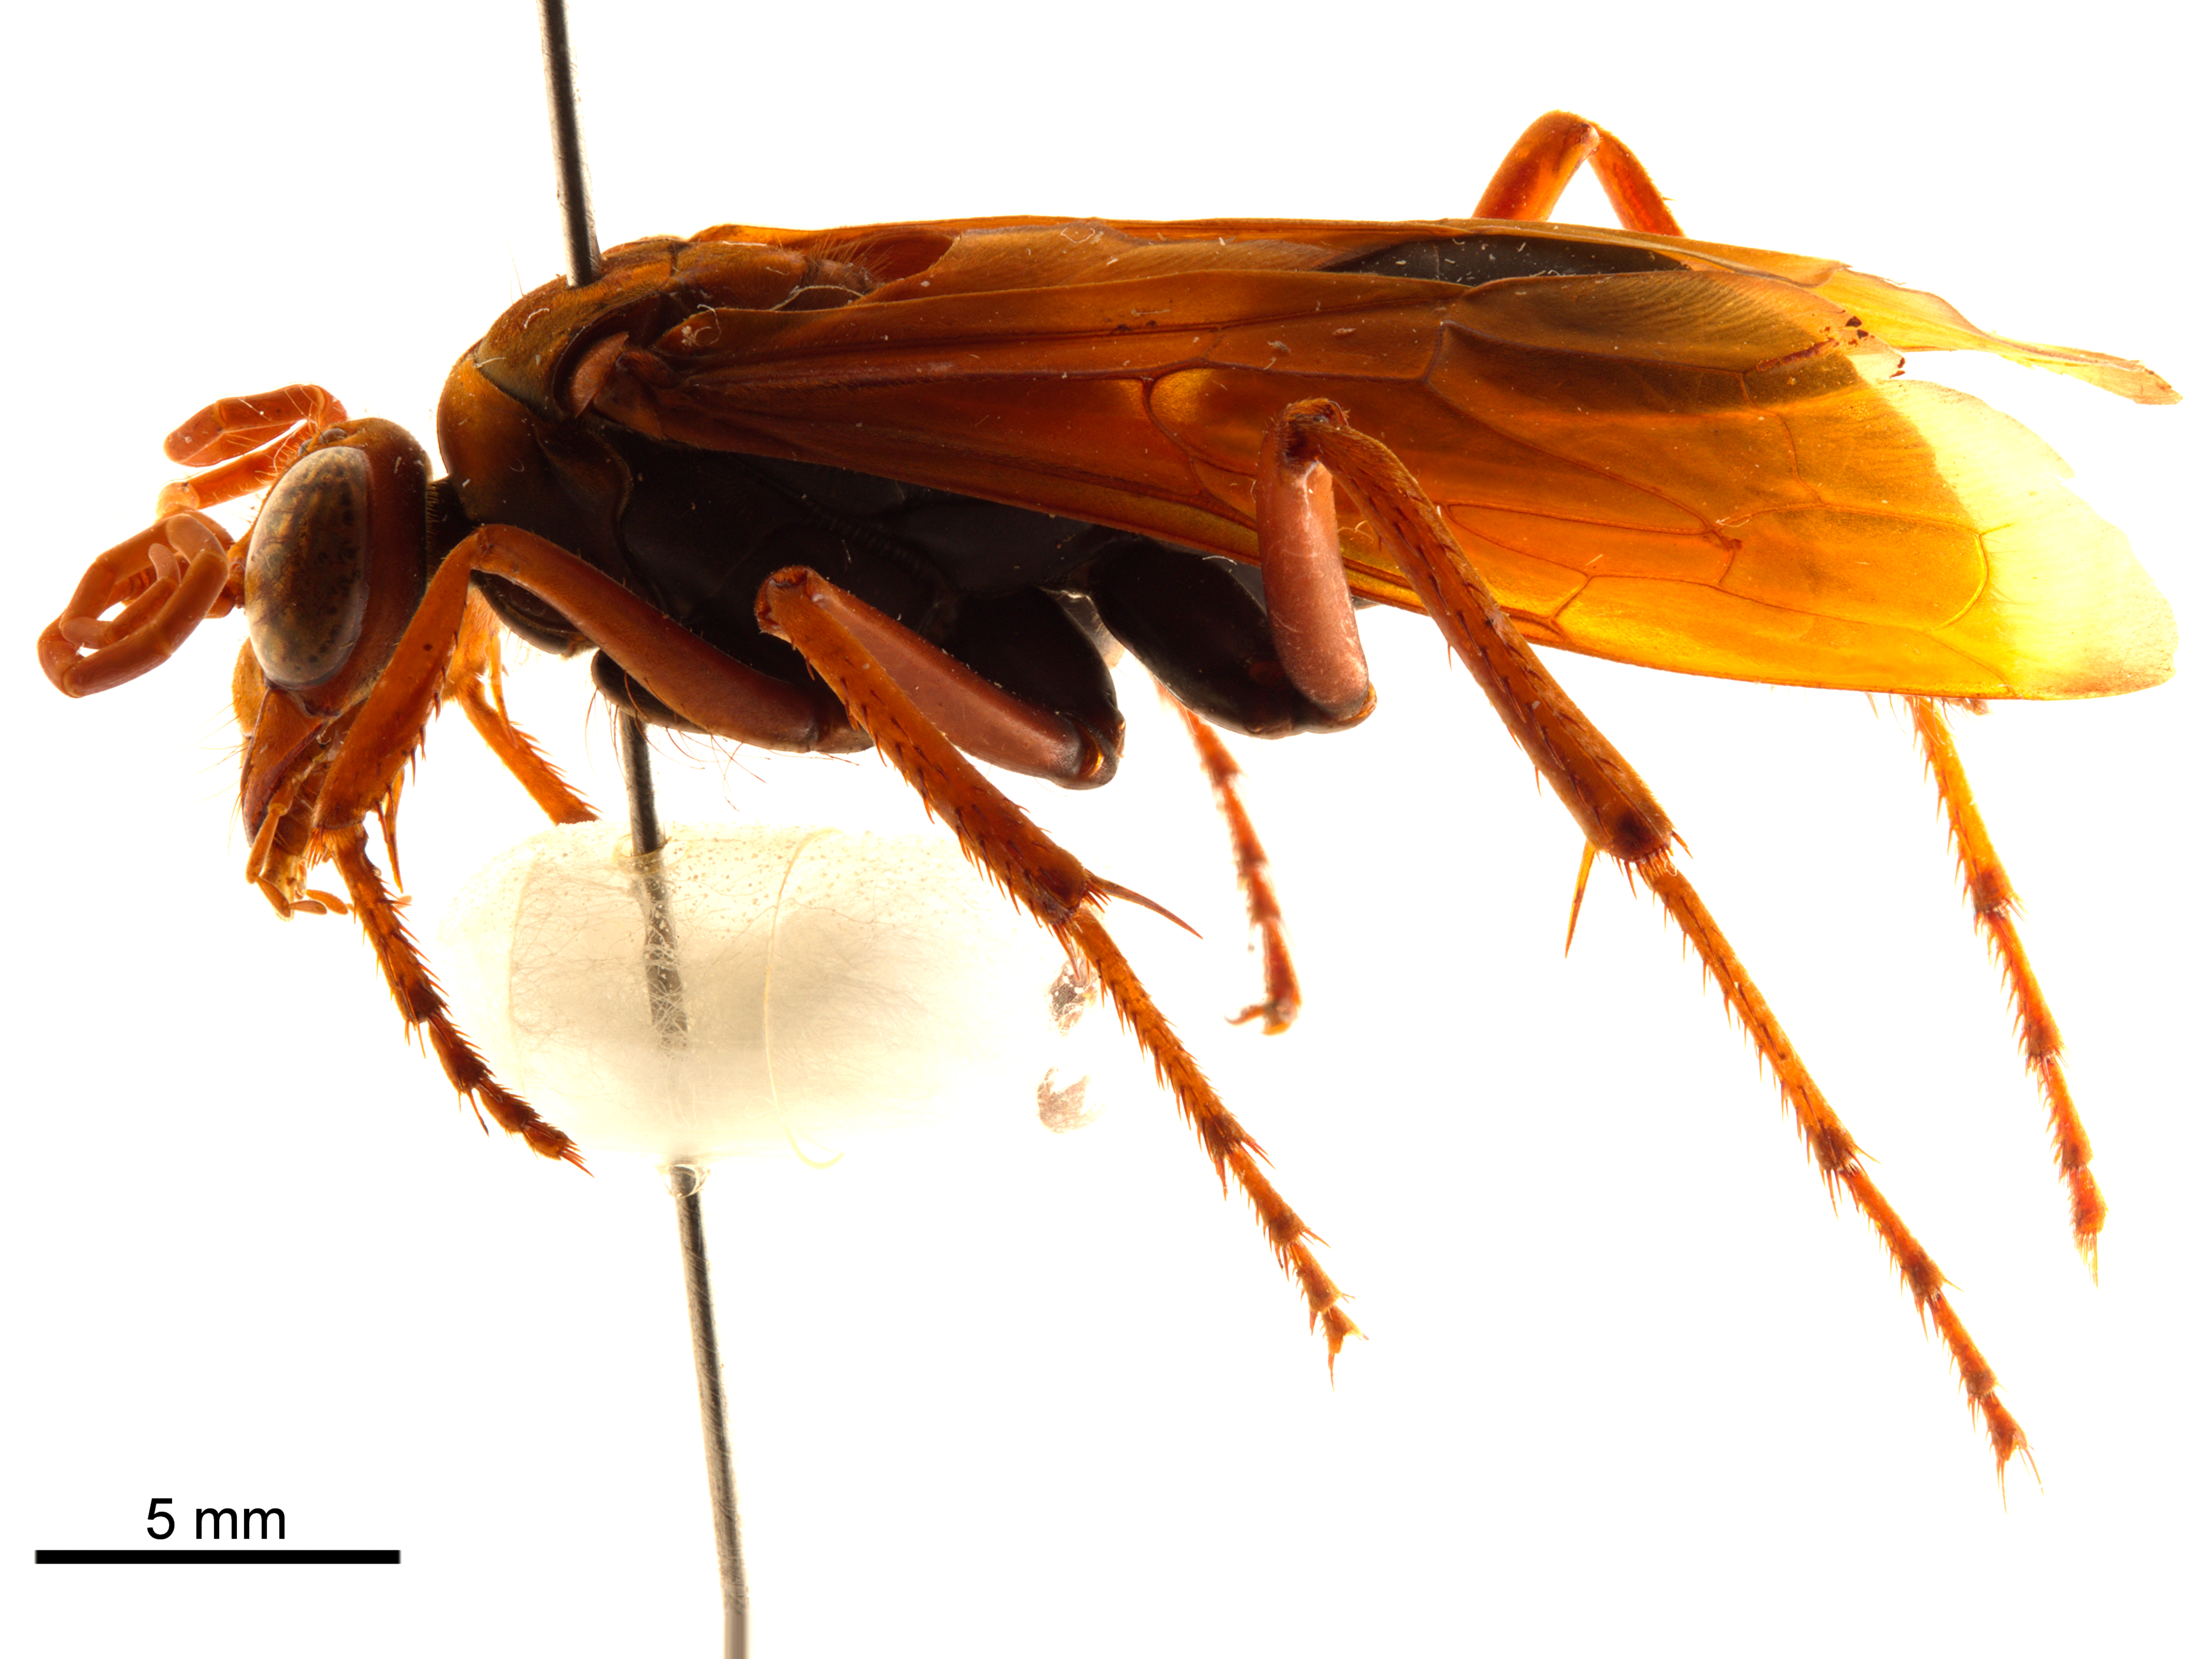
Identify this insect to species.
Hemipepsis ceylonicus
